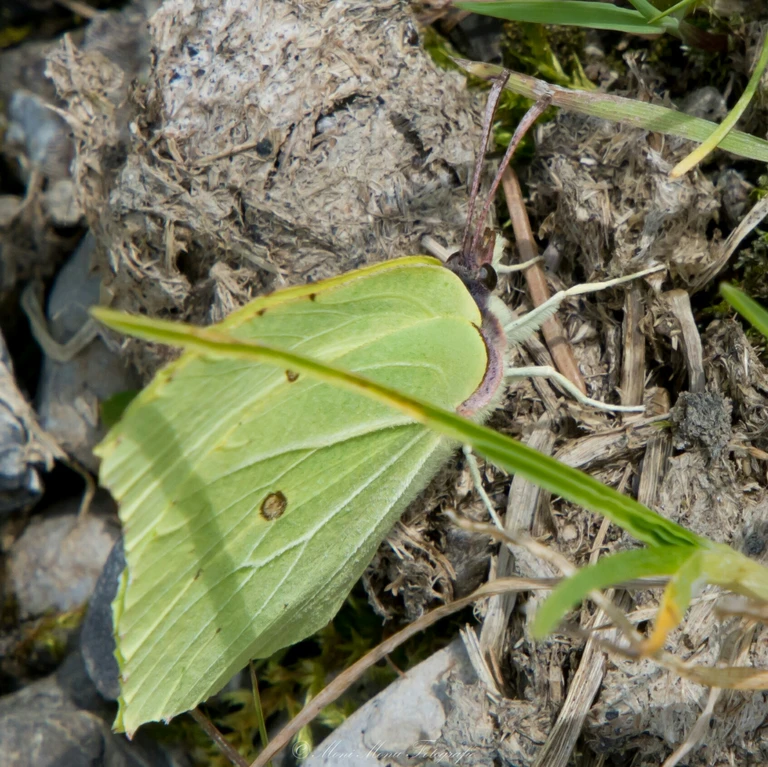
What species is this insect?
Gonepteryx rhamni
